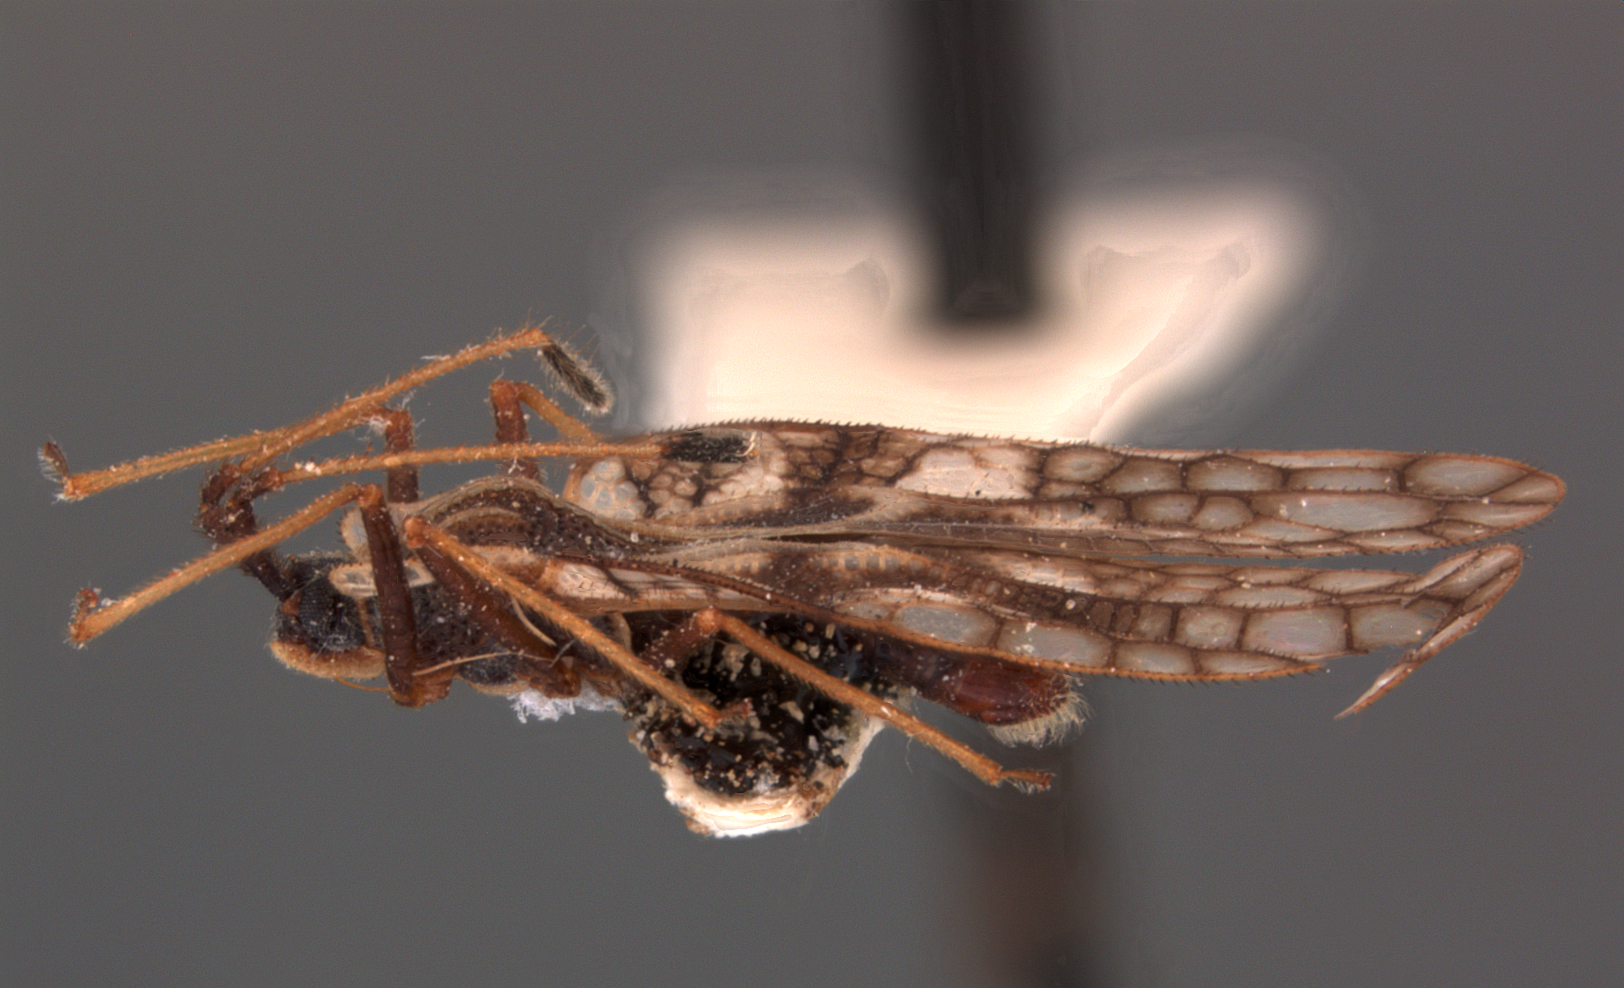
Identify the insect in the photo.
Pleseobyrsa nigribasis
